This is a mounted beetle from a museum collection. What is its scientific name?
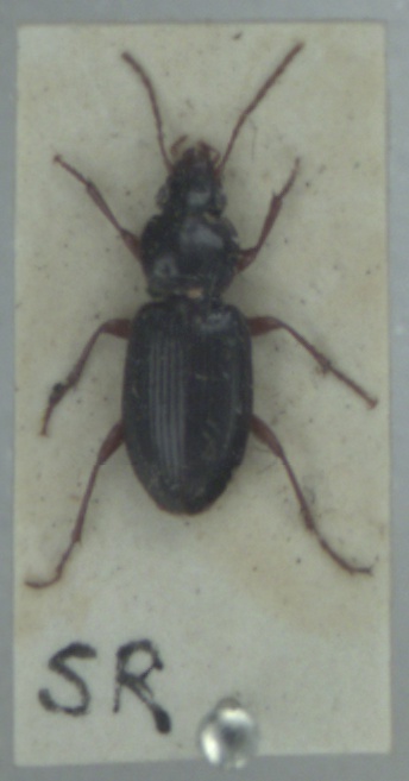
Synuchus vivalis
